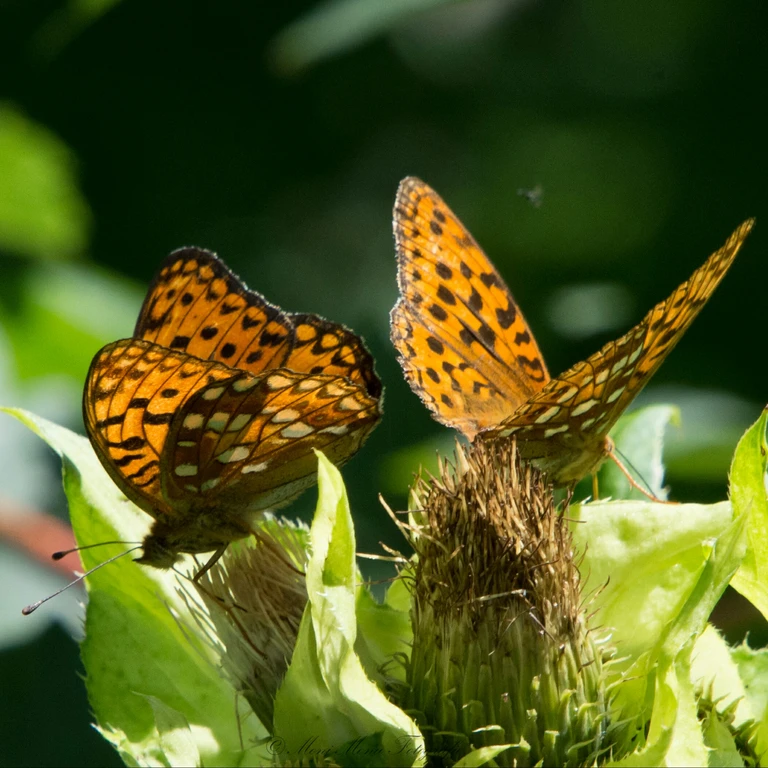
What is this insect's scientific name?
Fabriciana adippe
